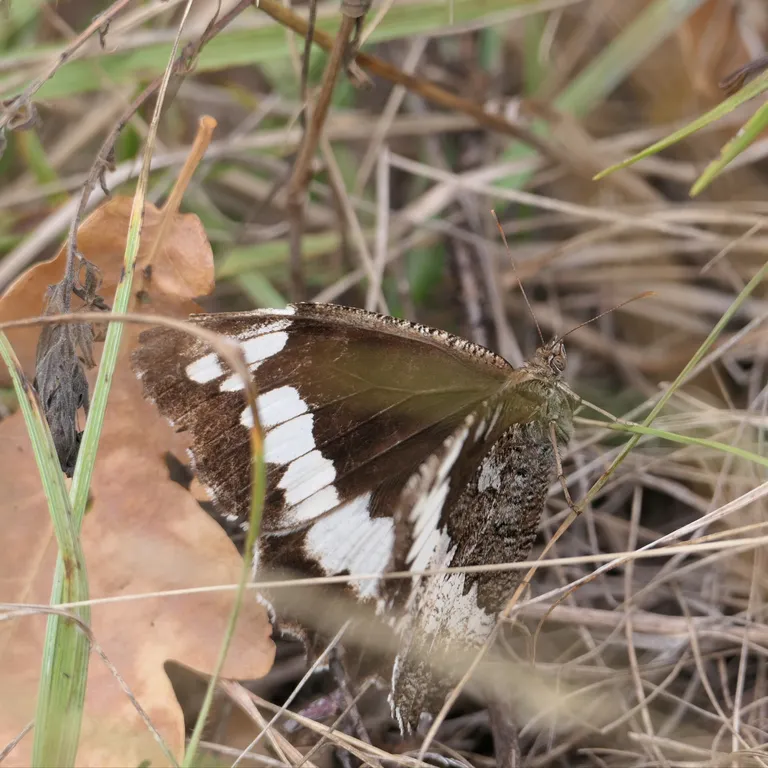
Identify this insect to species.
Brintesia circe
